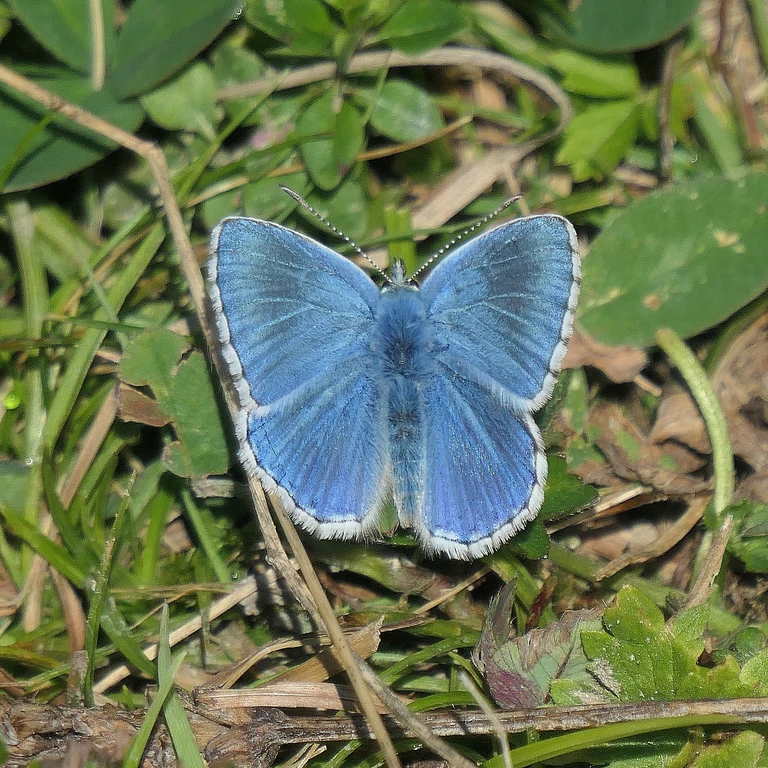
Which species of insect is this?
Lysandra bellargus
